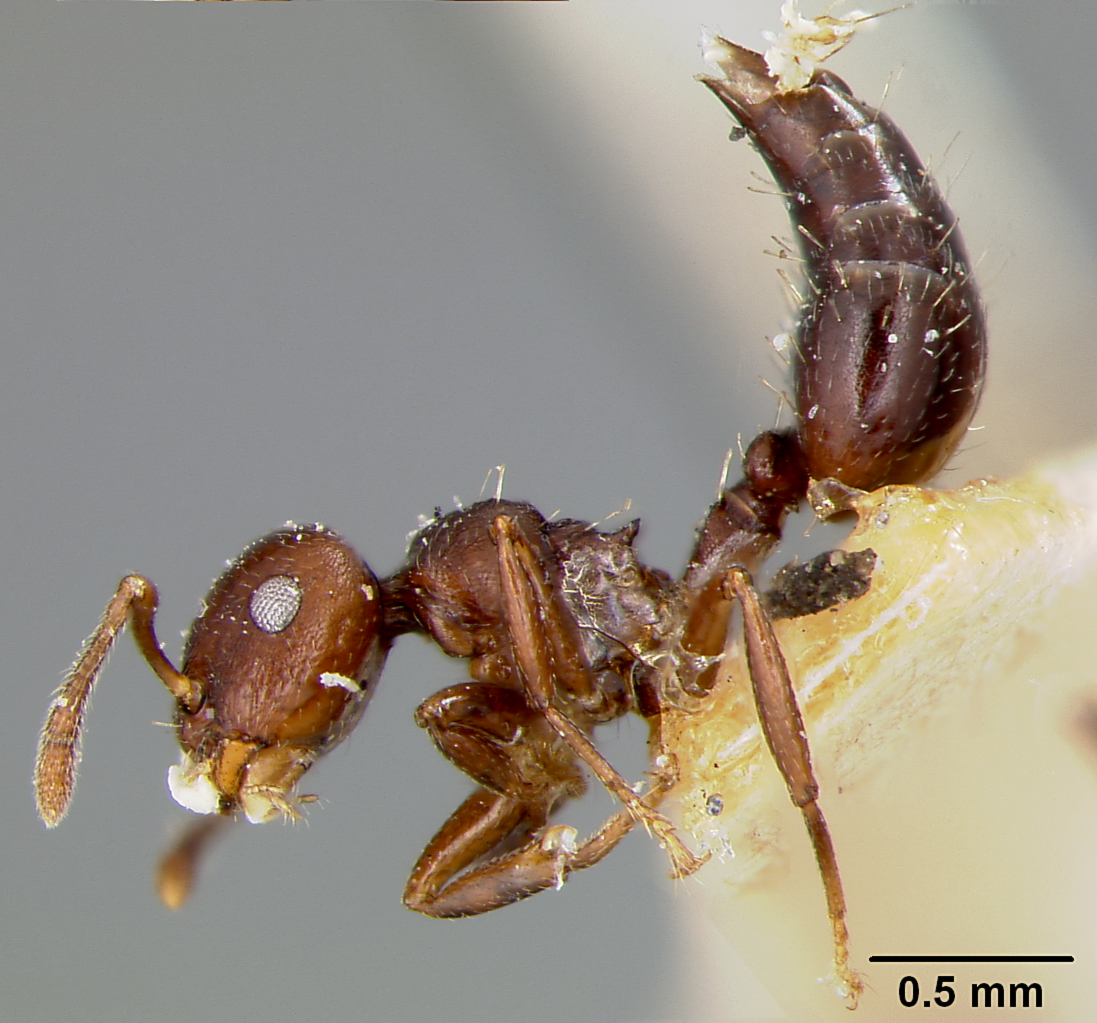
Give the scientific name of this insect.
Crematogaster distans
